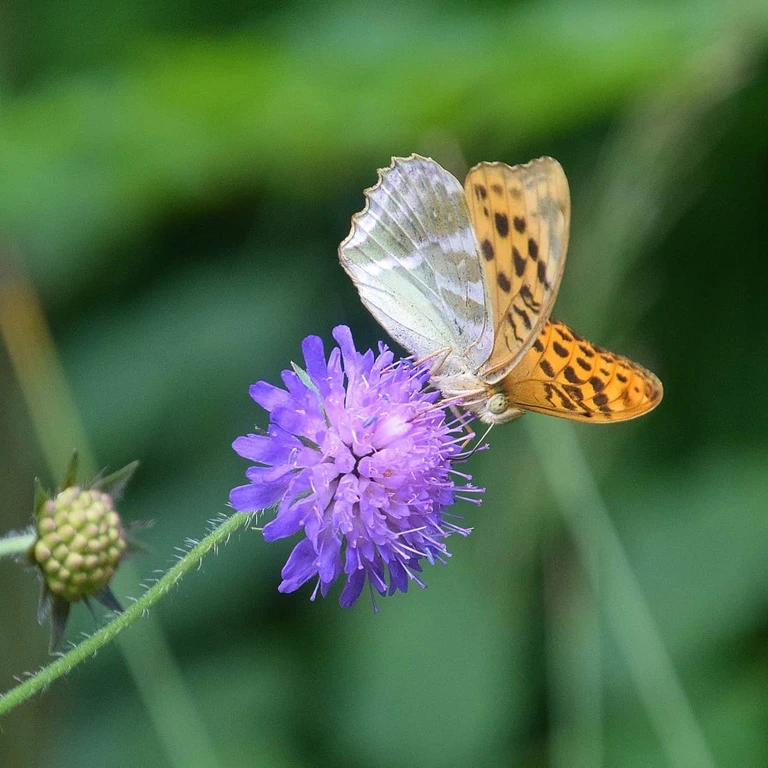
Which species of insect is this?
Argynnis paphia
